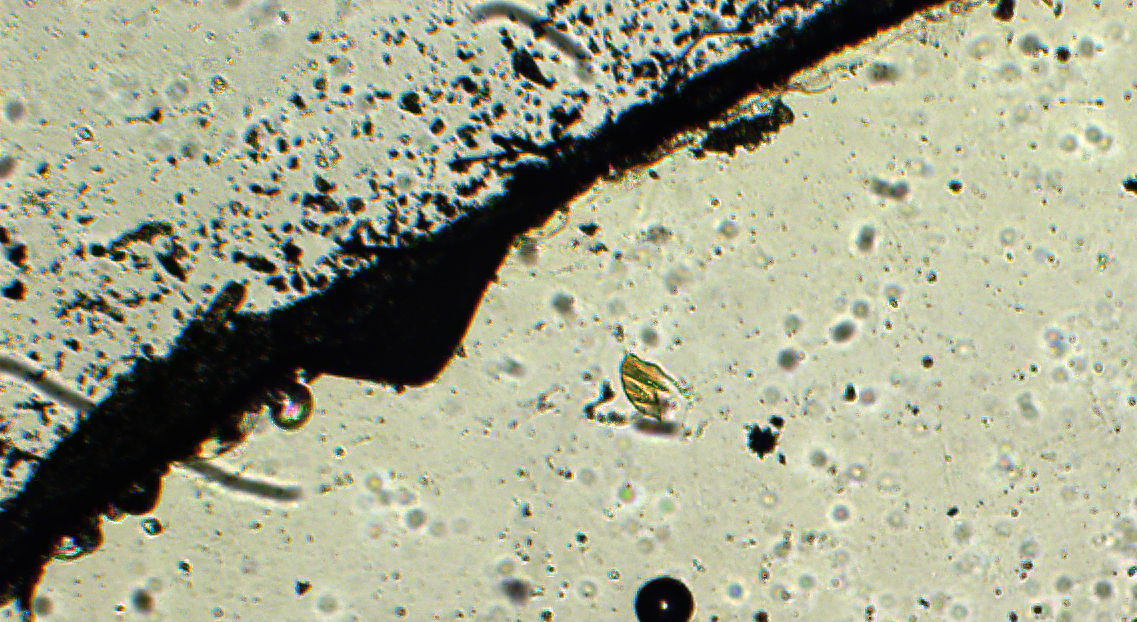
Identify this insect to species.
Tetrastichus satpurensis
